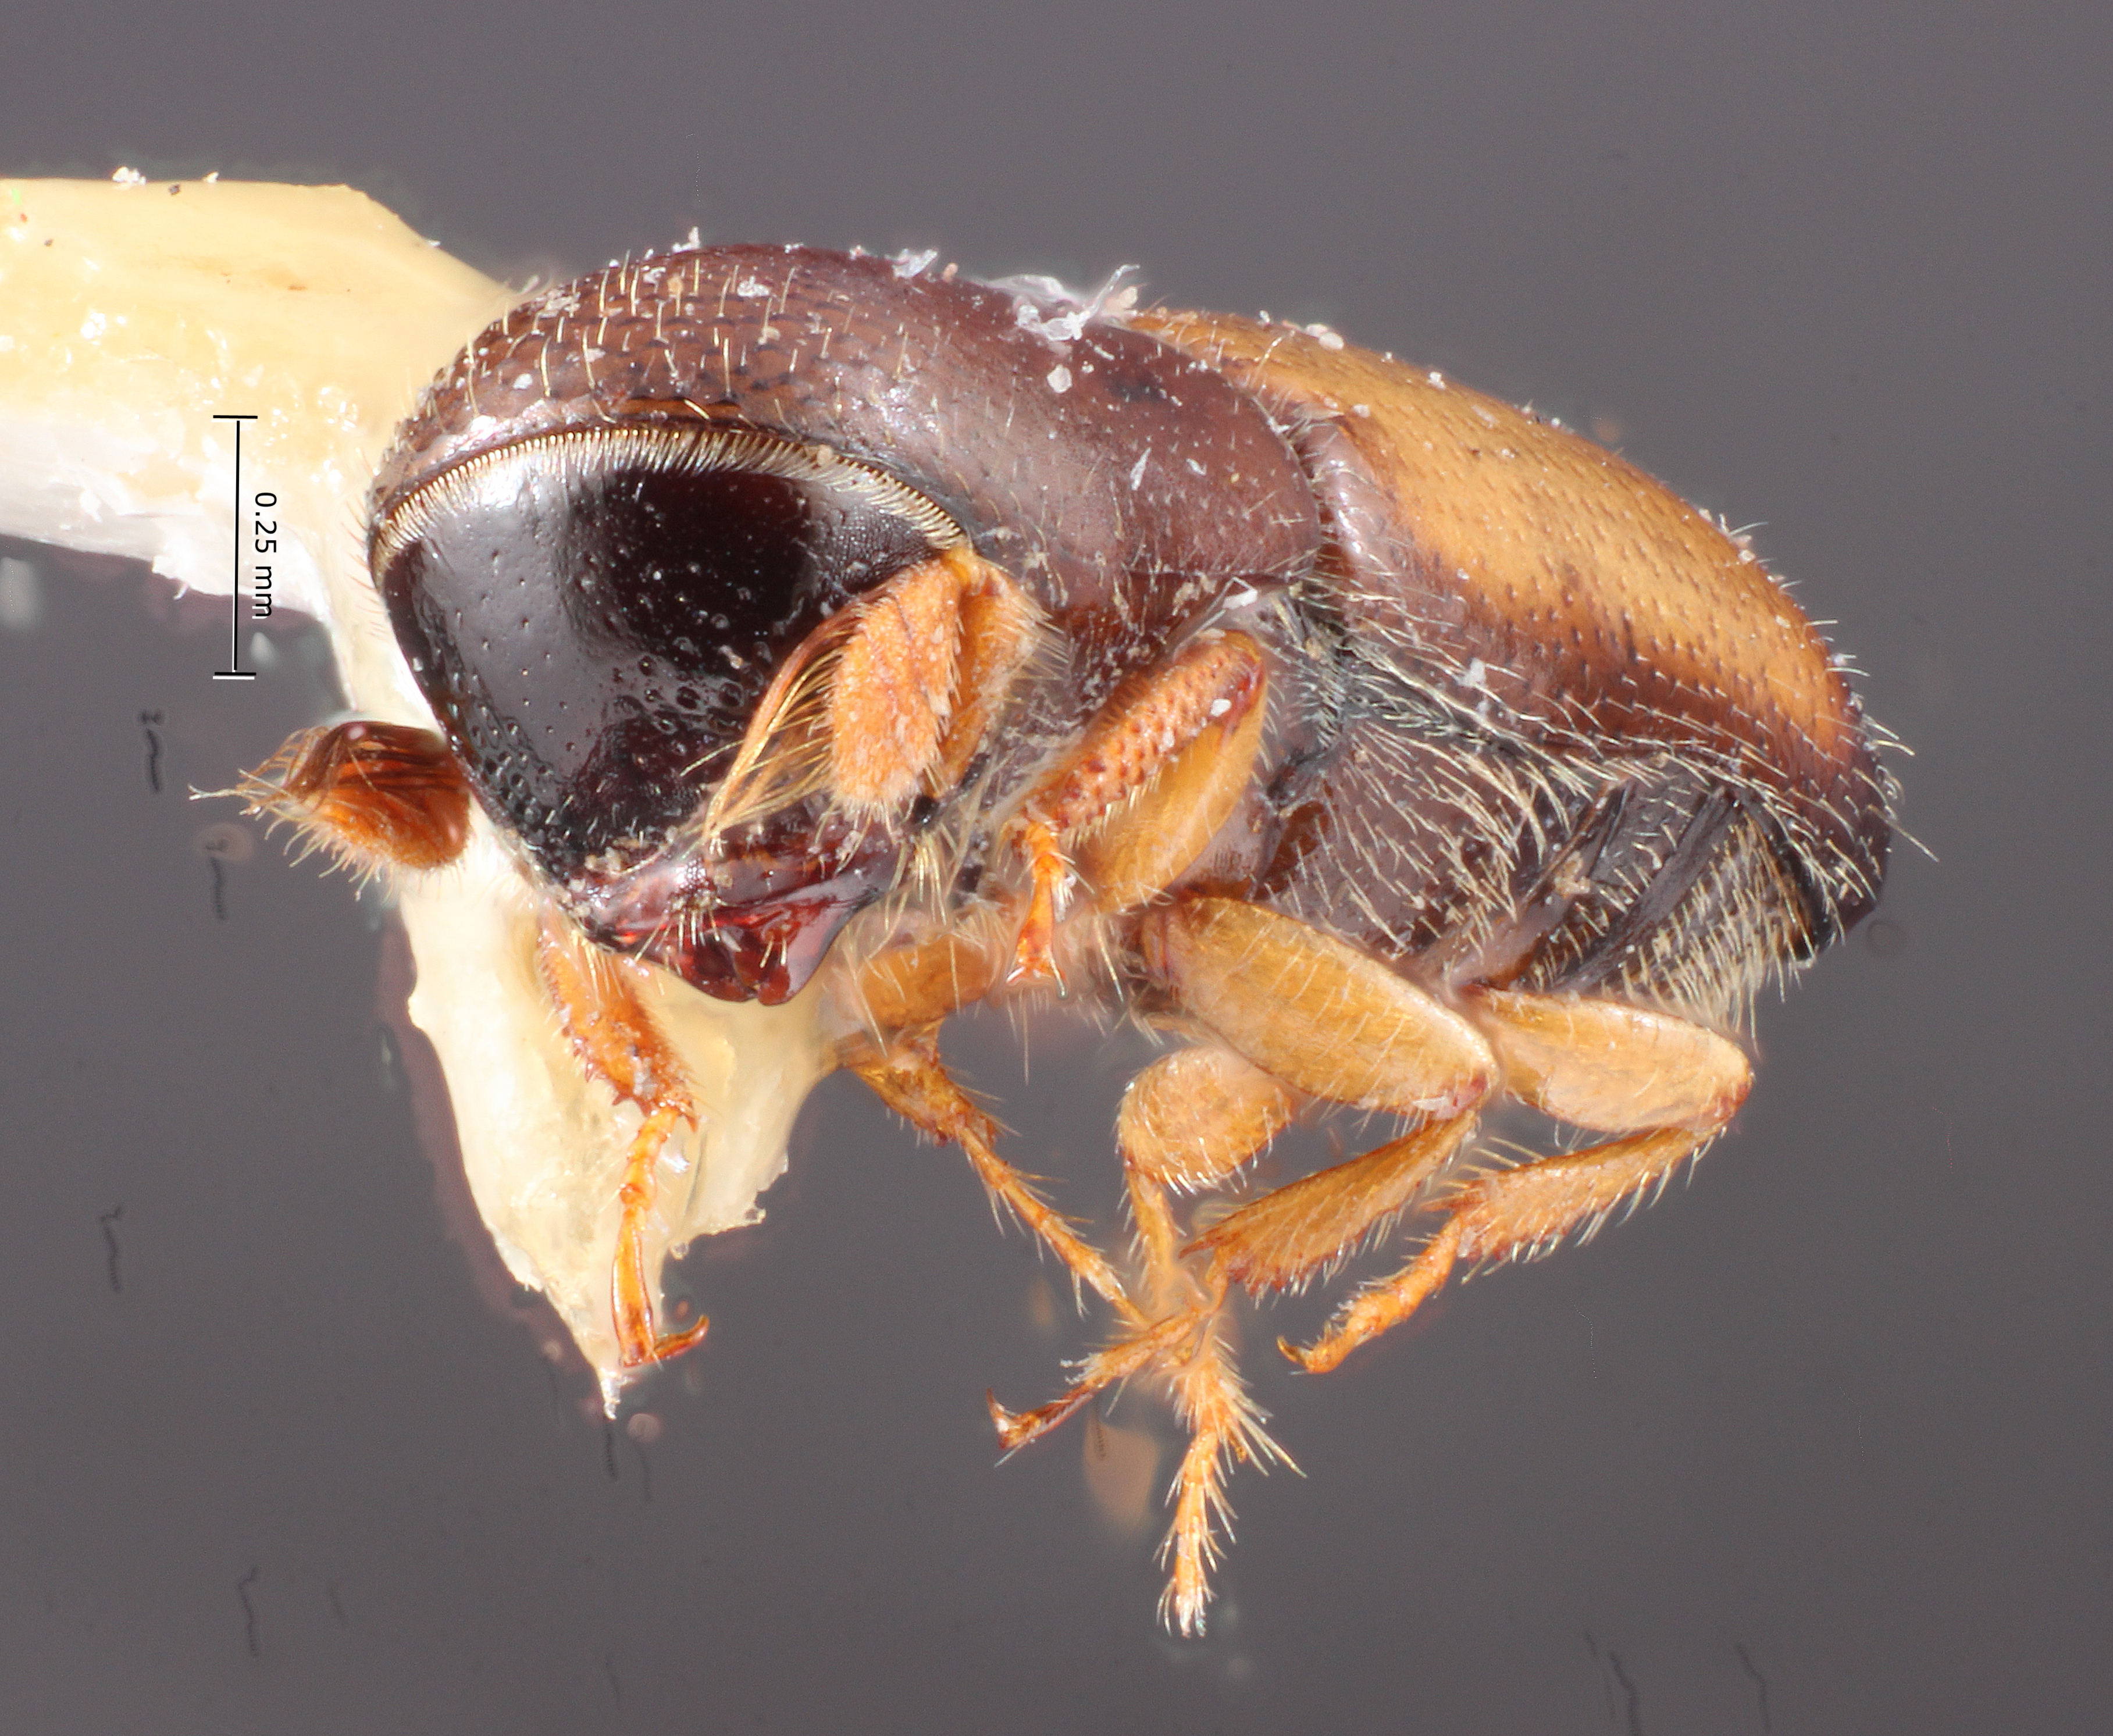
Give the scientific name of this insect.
Monarthrum notatum
